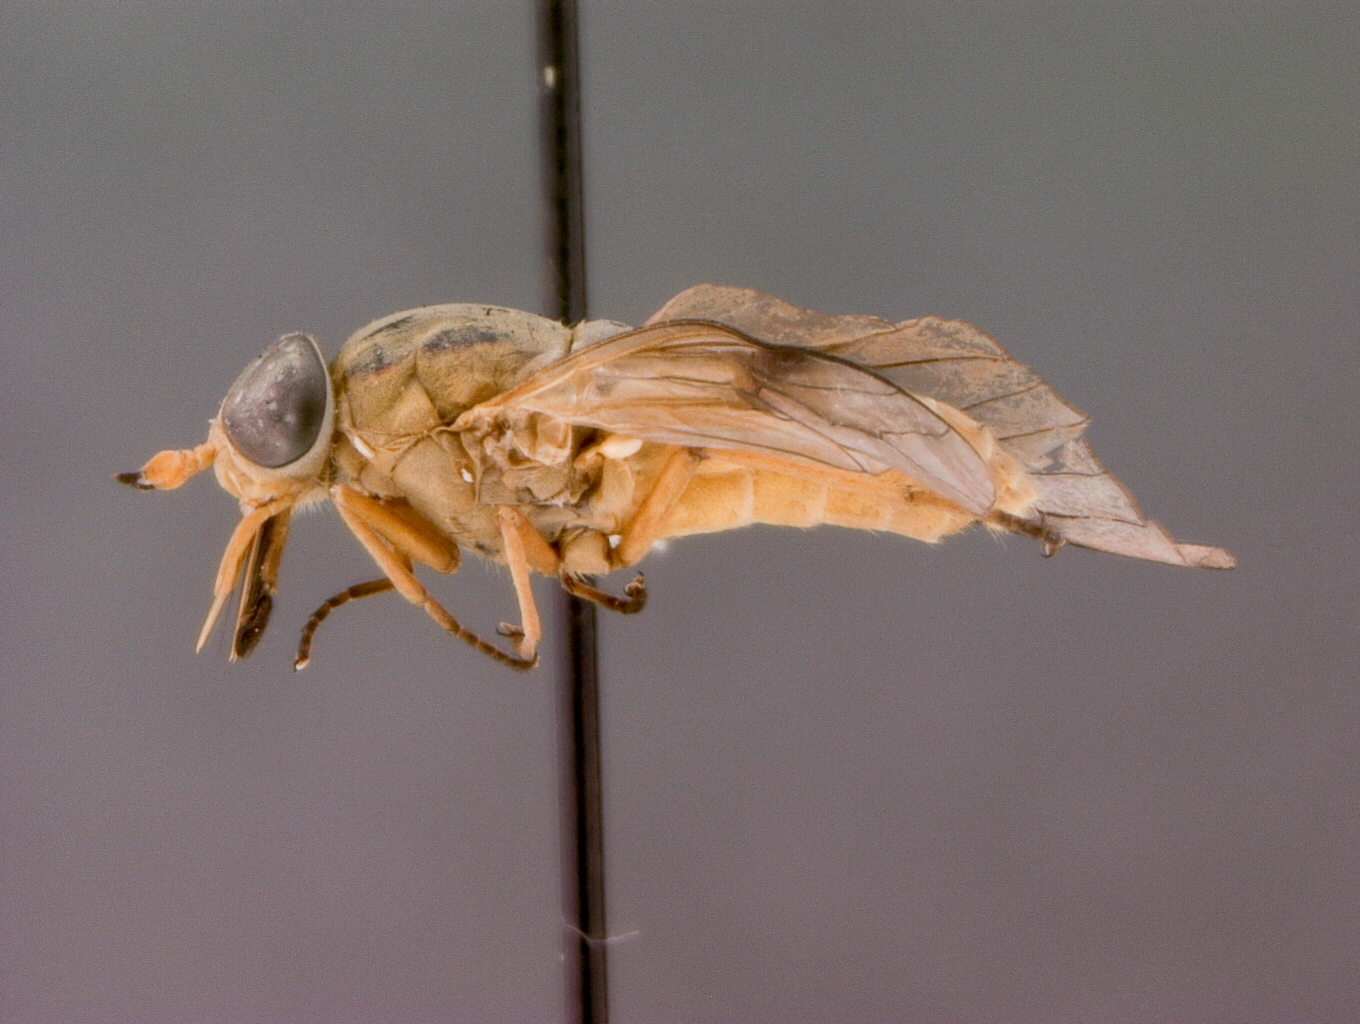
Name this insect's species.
Mesomyia fulvissima
